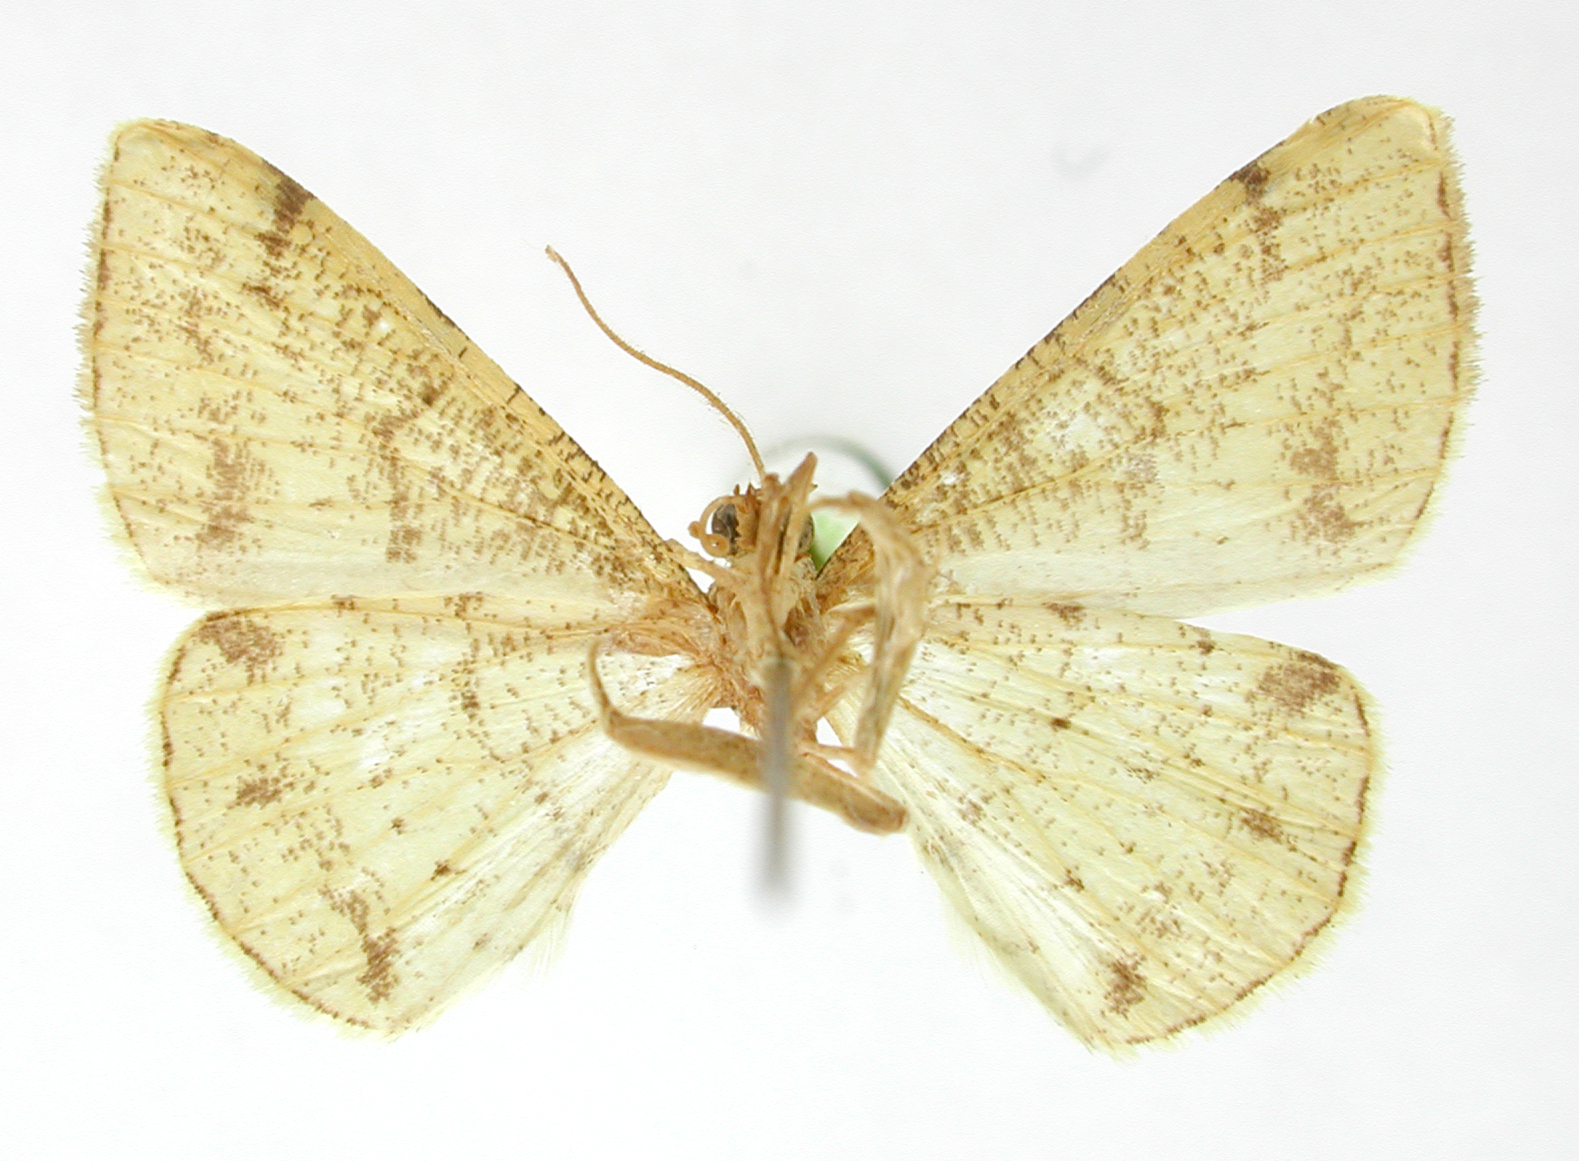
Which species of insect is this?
Taeniogramma costimacula
